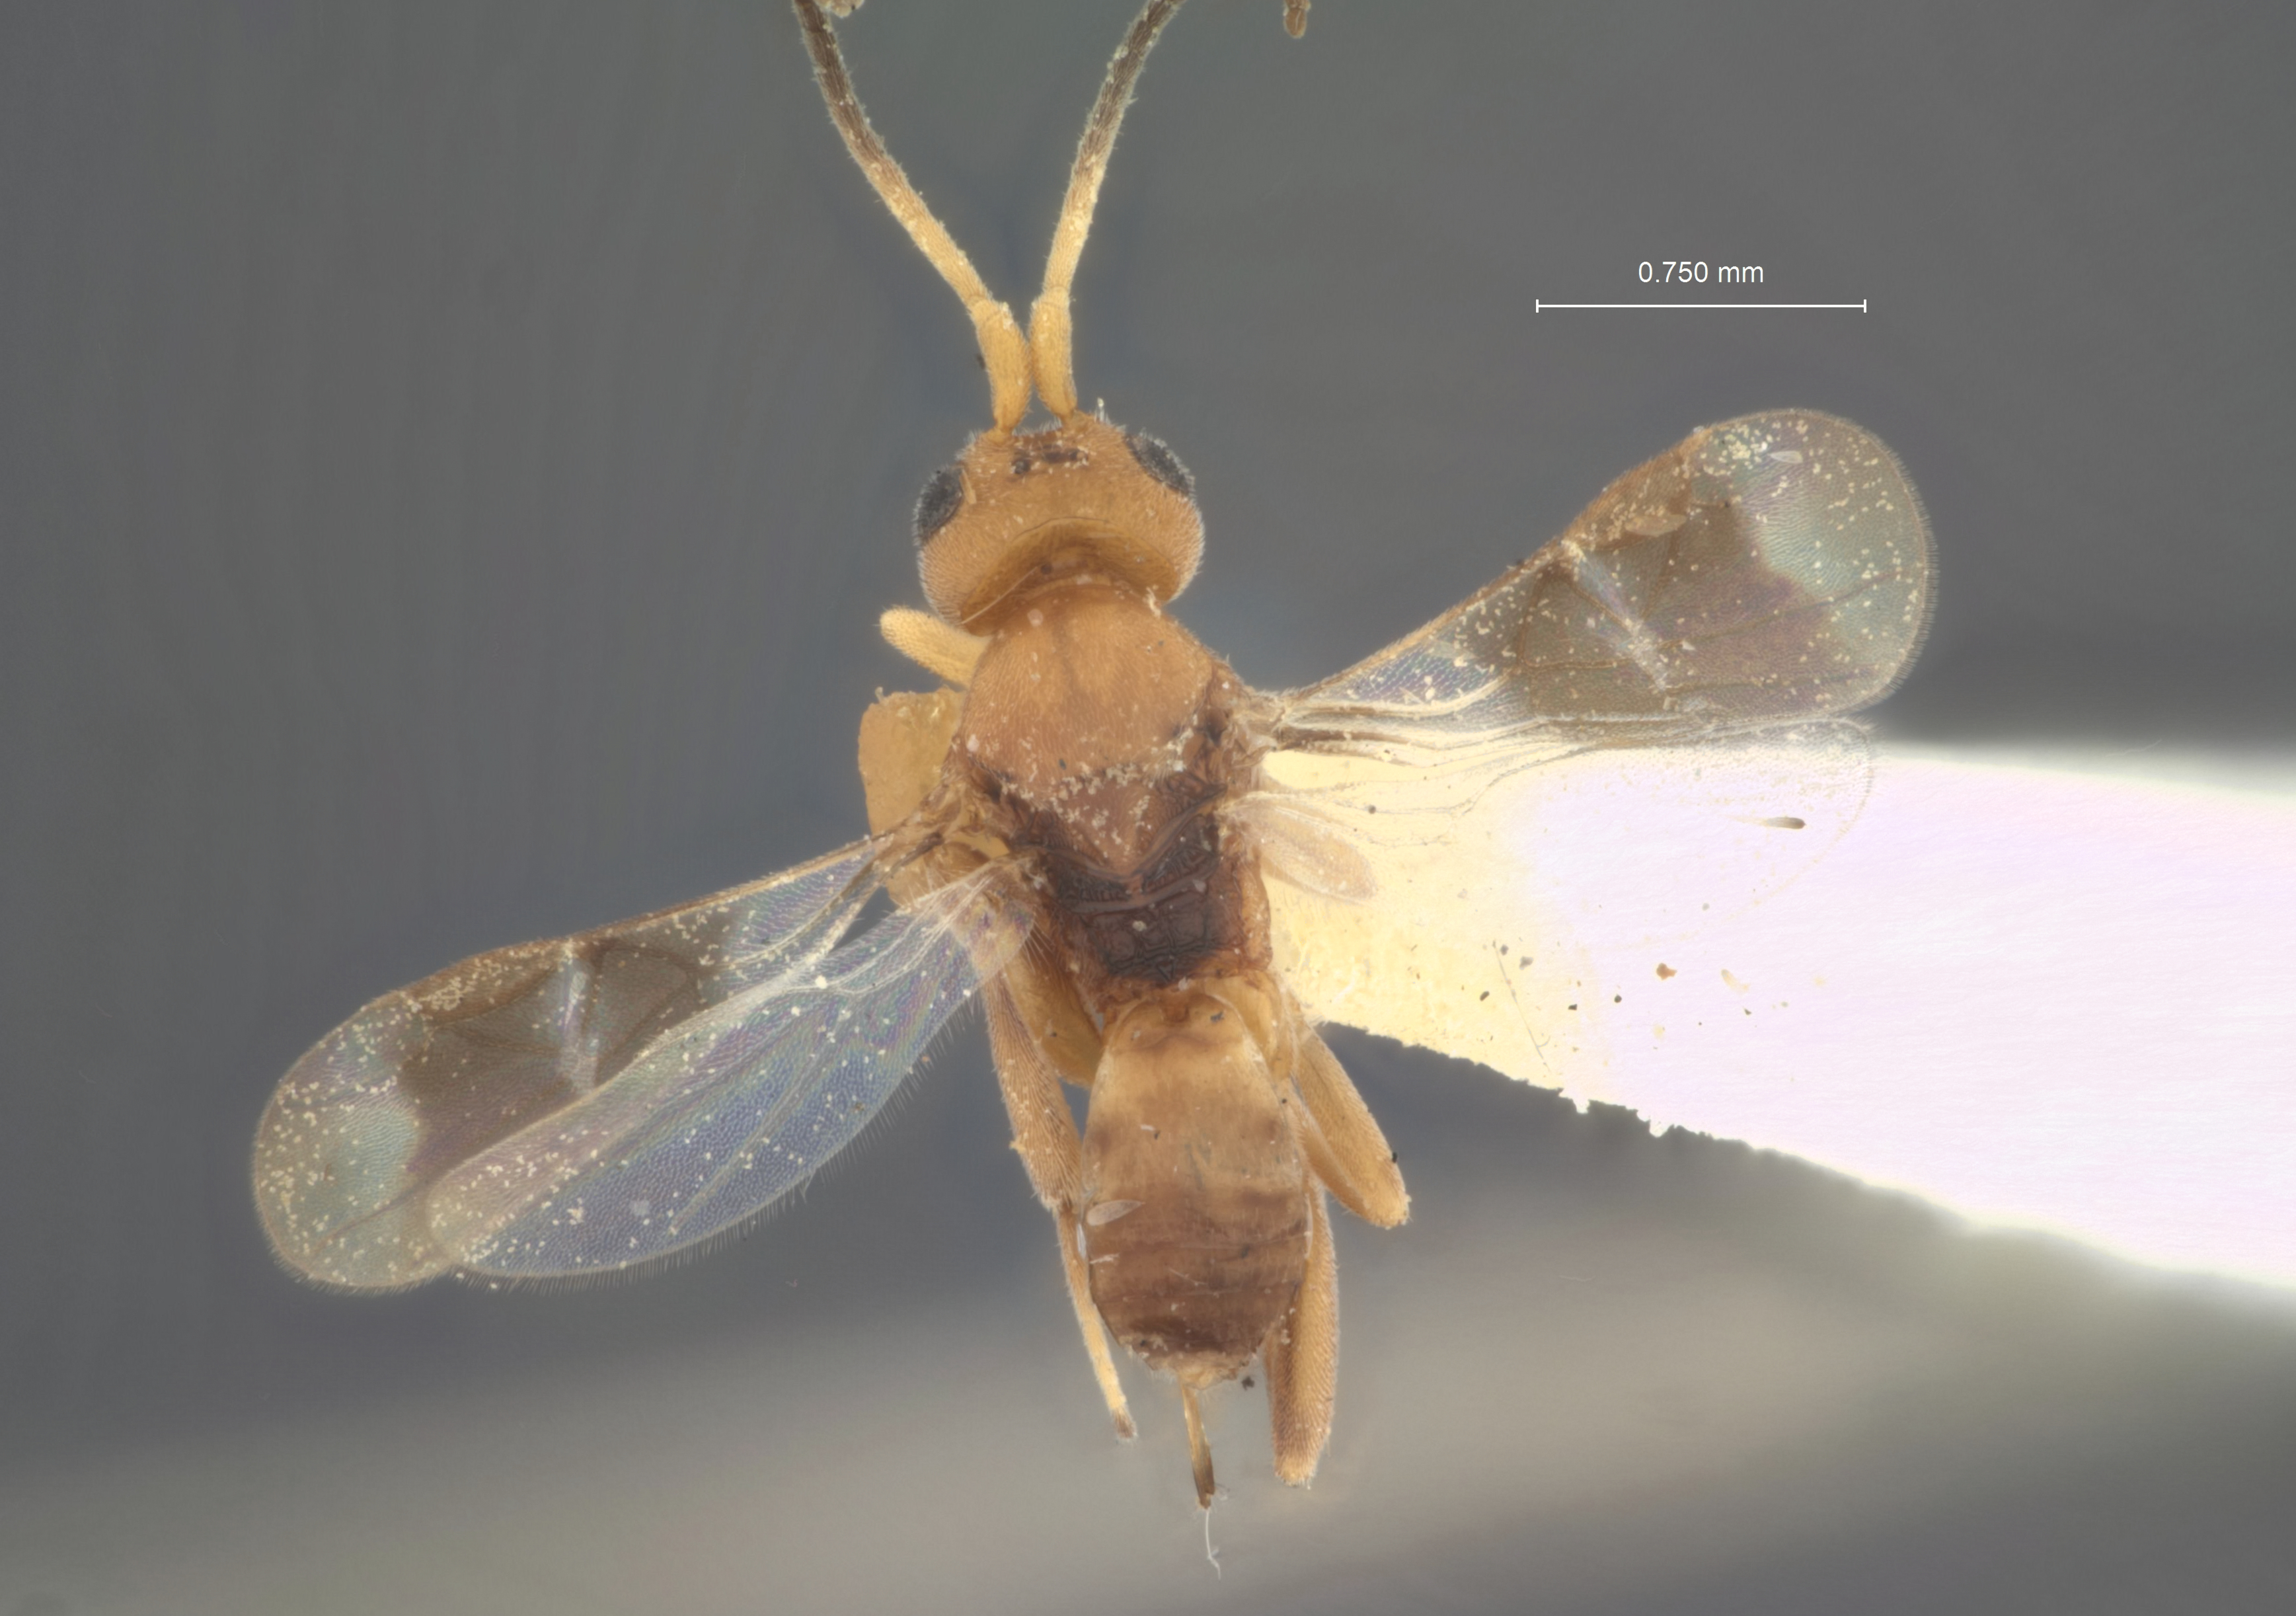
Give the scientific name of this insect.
Anomopterus fasciipennis
